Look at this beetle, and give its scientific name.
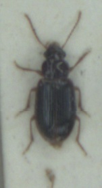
Bradycellus harpalinus
